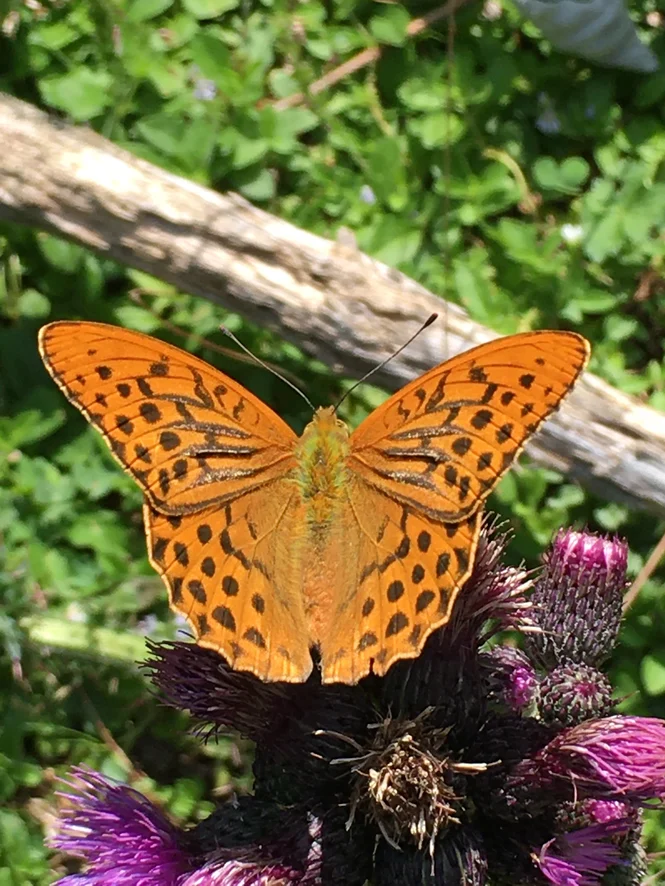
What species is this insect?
Argynnis paphia
